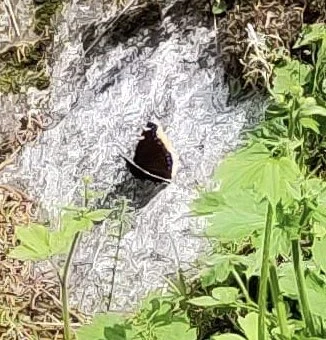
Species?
Nymphalis antiopa
